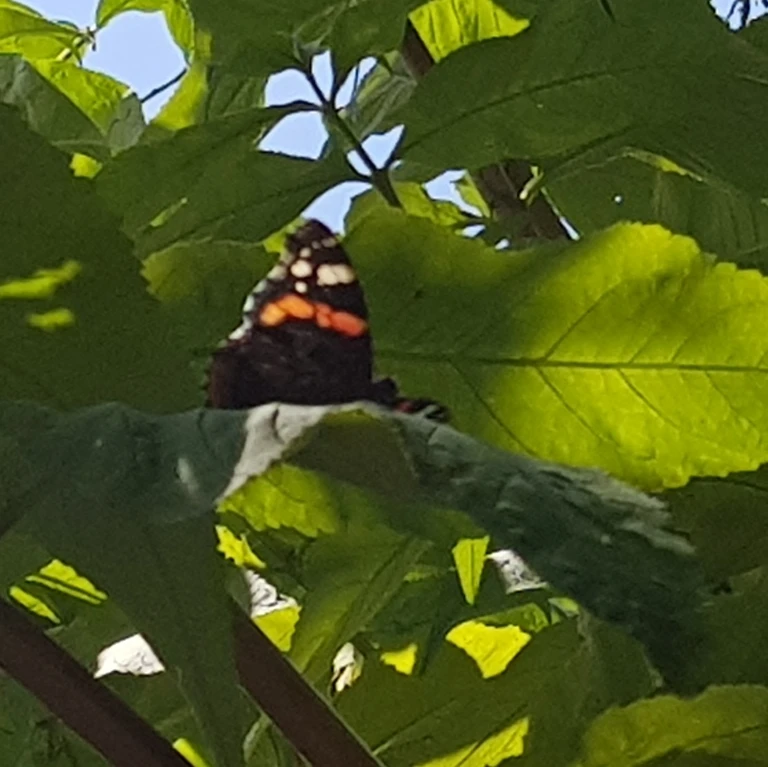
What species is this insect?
Vanessa atalanta
